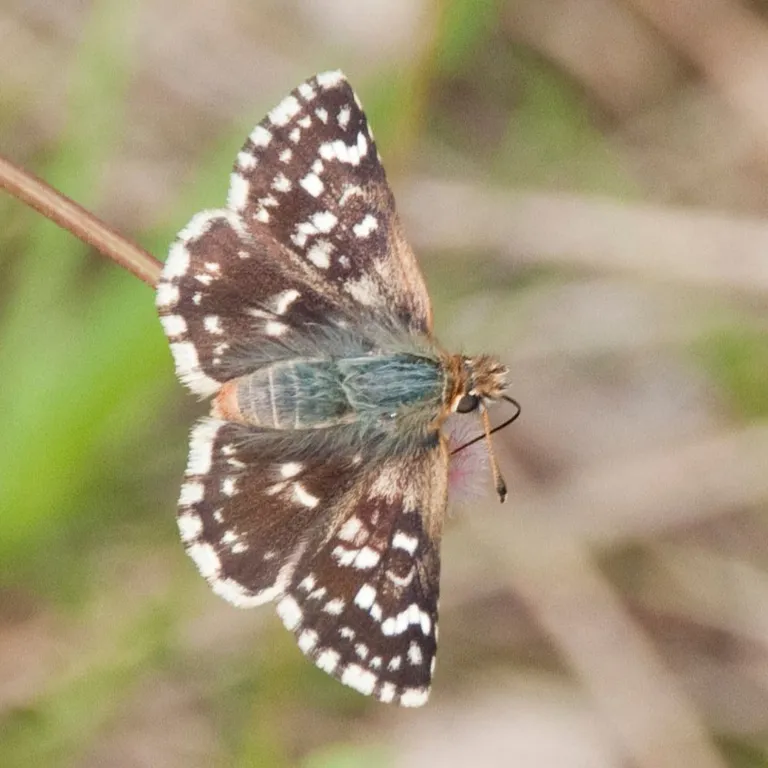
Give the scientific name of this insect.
Spialia sertorius
